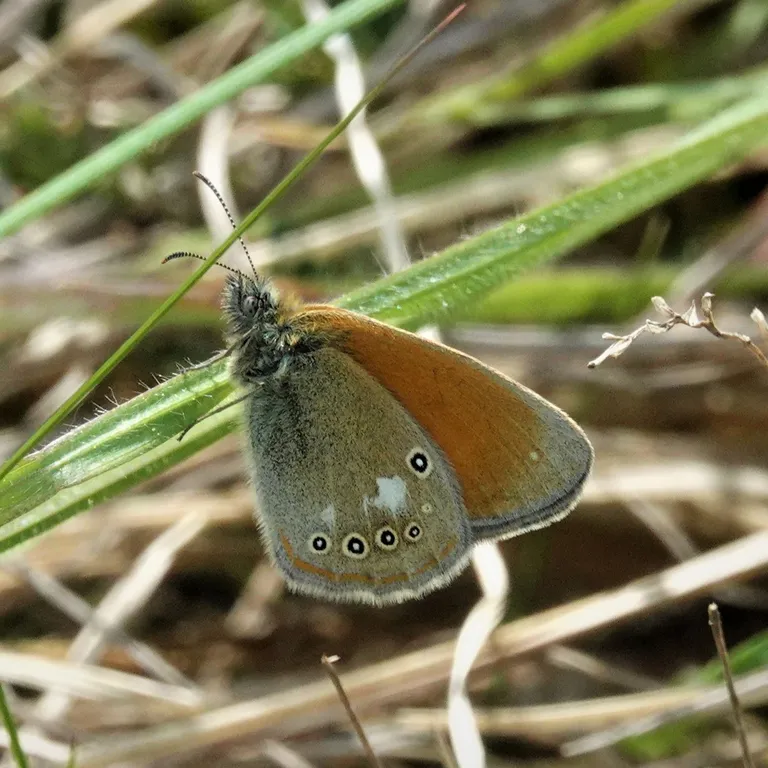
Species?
Coenonympha glycerion (also Coenonympha iphis)
